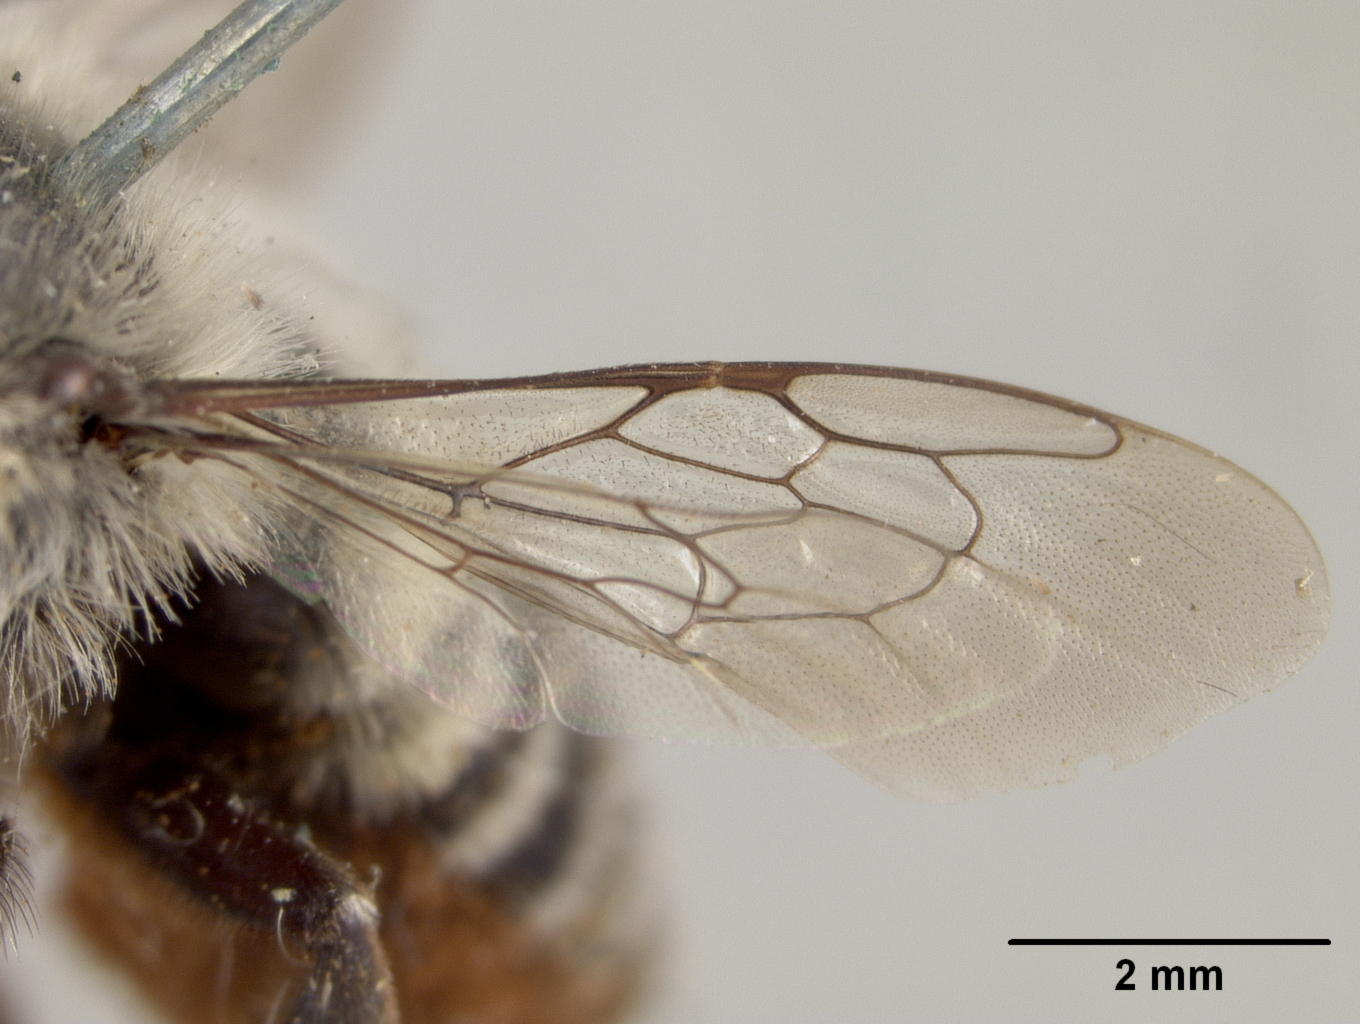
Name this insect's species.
Megachile oslari
